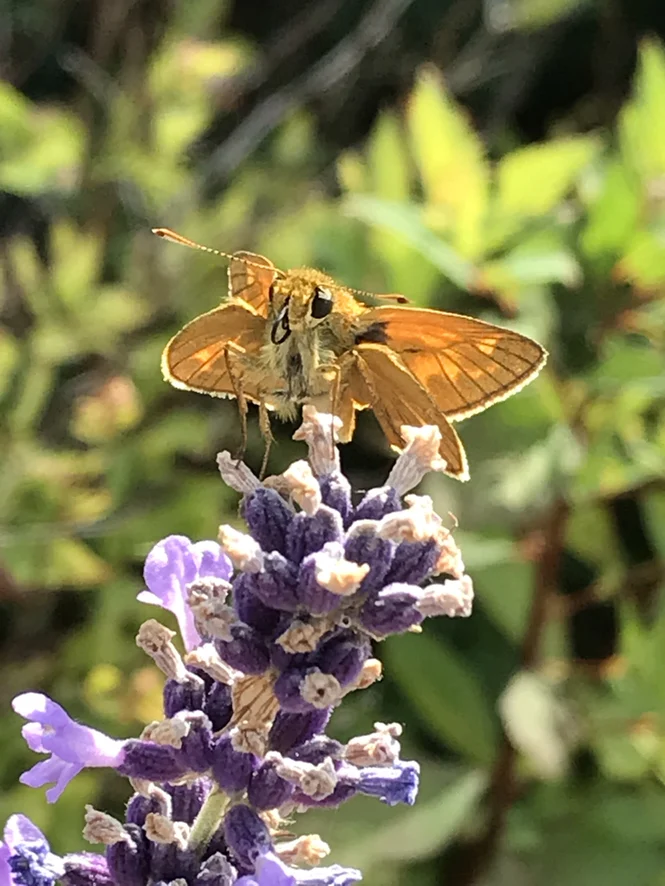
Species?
Ochlodes sylvanus (also Ochlodes venata)
